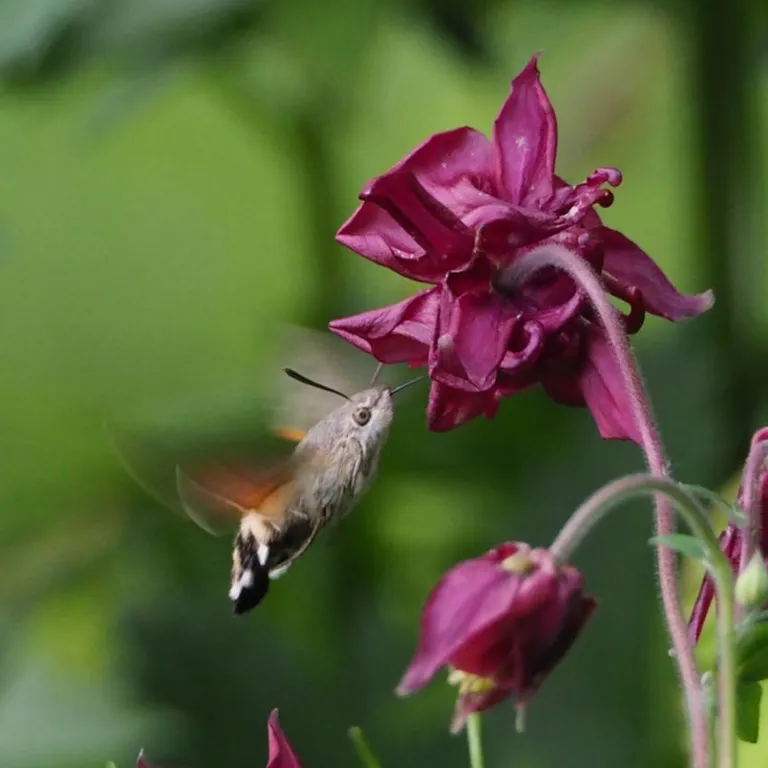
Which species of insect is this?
Macroglossum stellatarum
